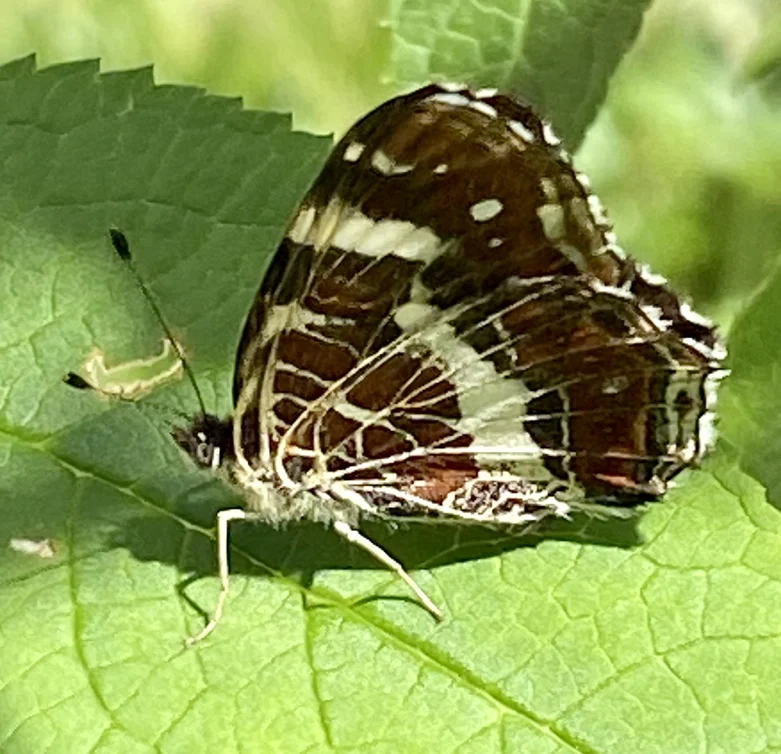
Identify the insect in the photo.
Araschnia levana
